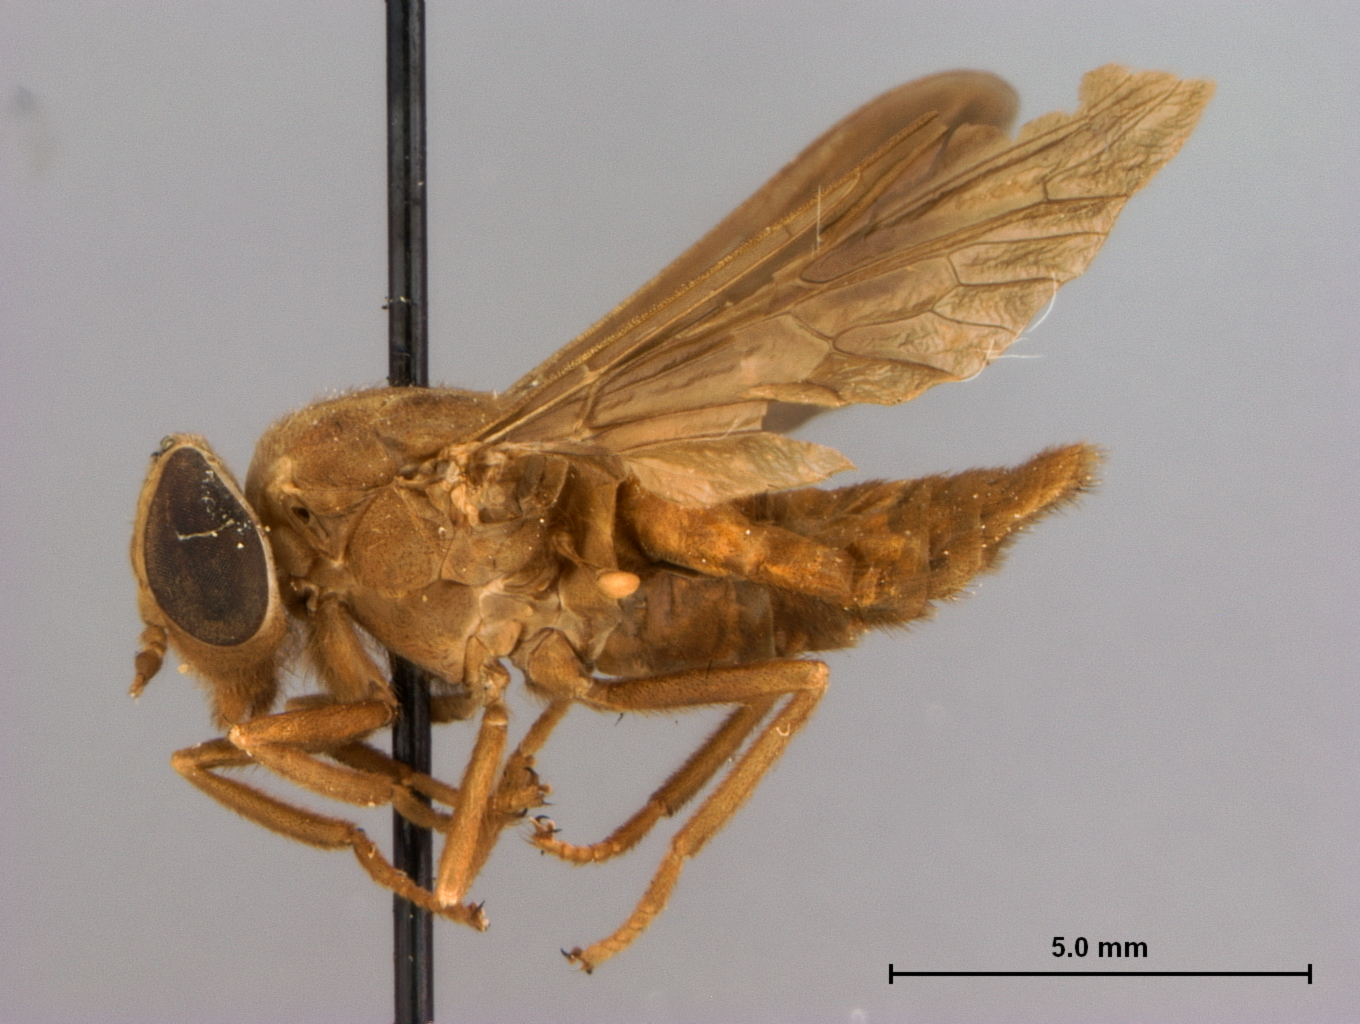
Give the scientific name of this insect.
Merycomyia brunnea
